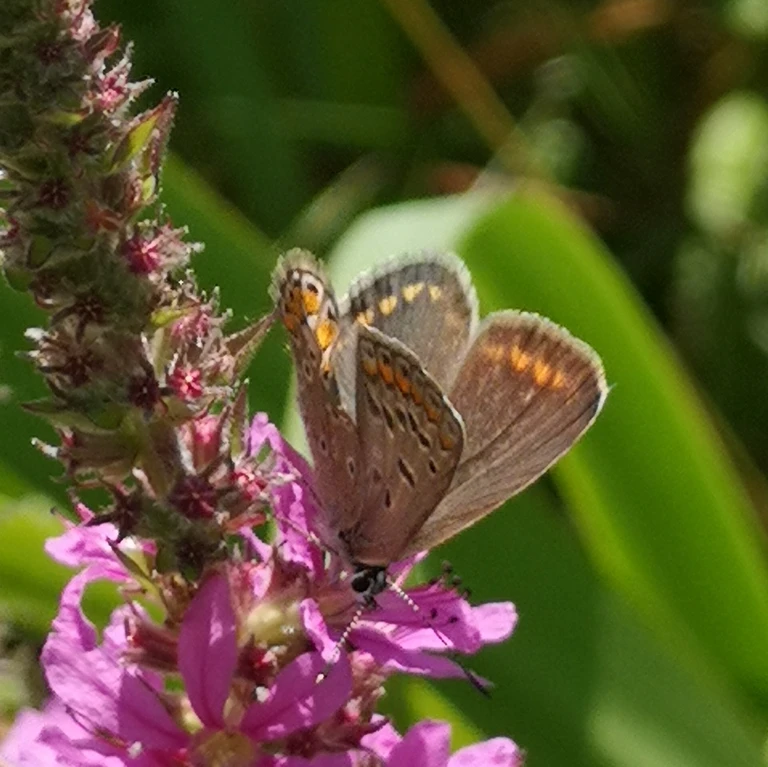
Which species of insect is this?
Polyommatus icarus
